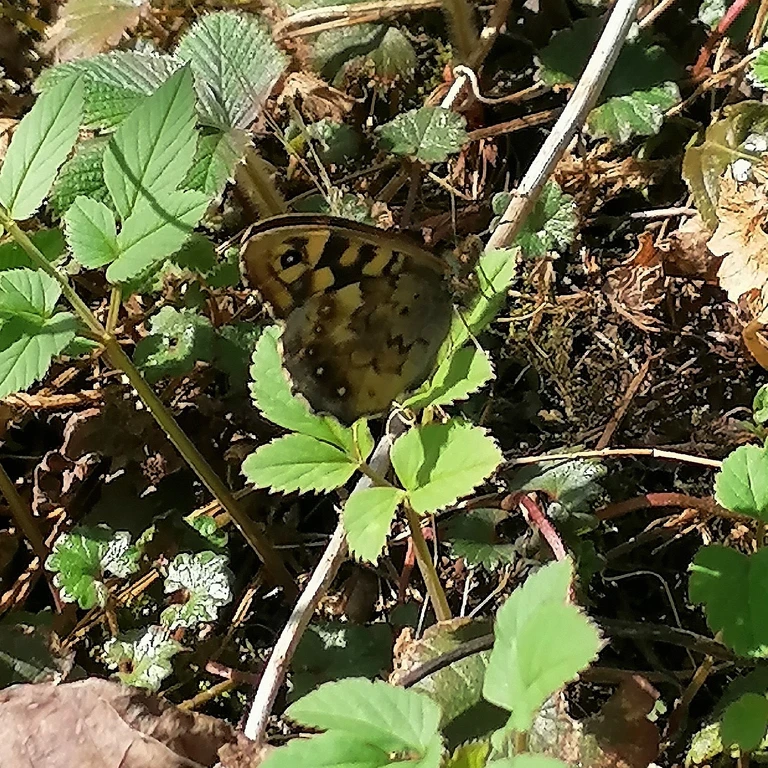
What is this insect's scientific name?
Pararge aegeria
